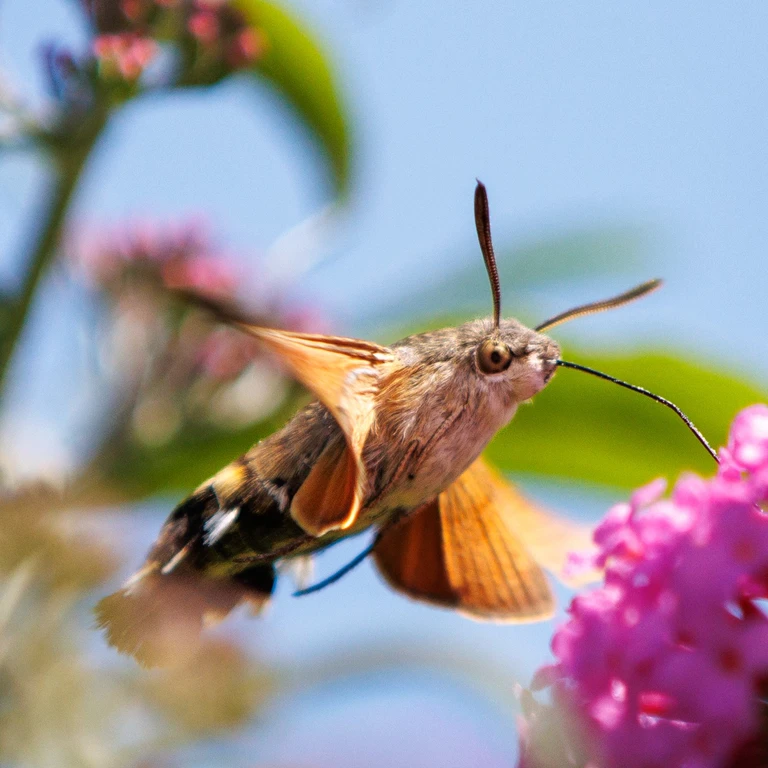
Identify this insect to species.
Macroglossum stellatarum
